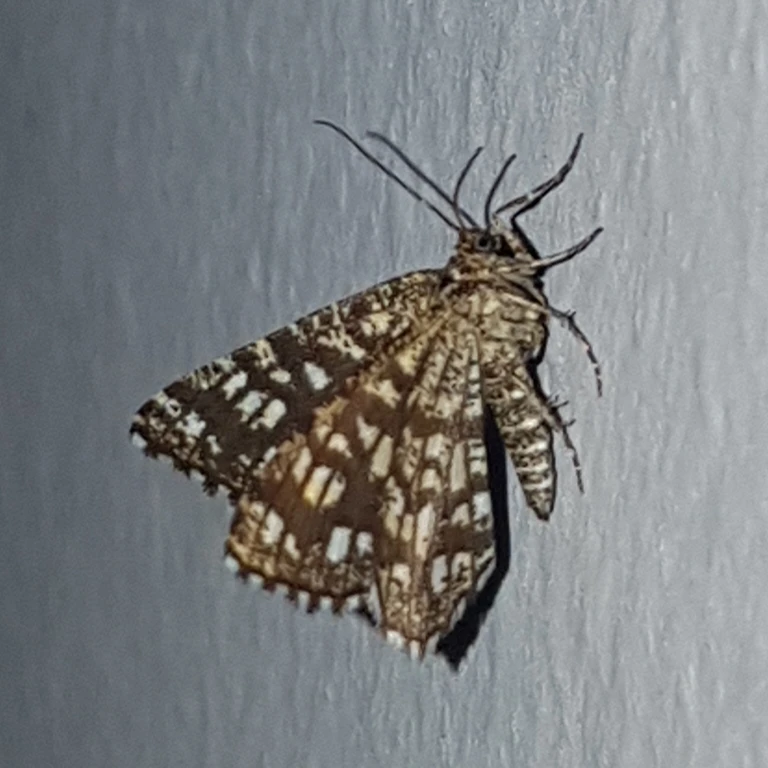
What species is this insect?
Chiasmia clathrata
